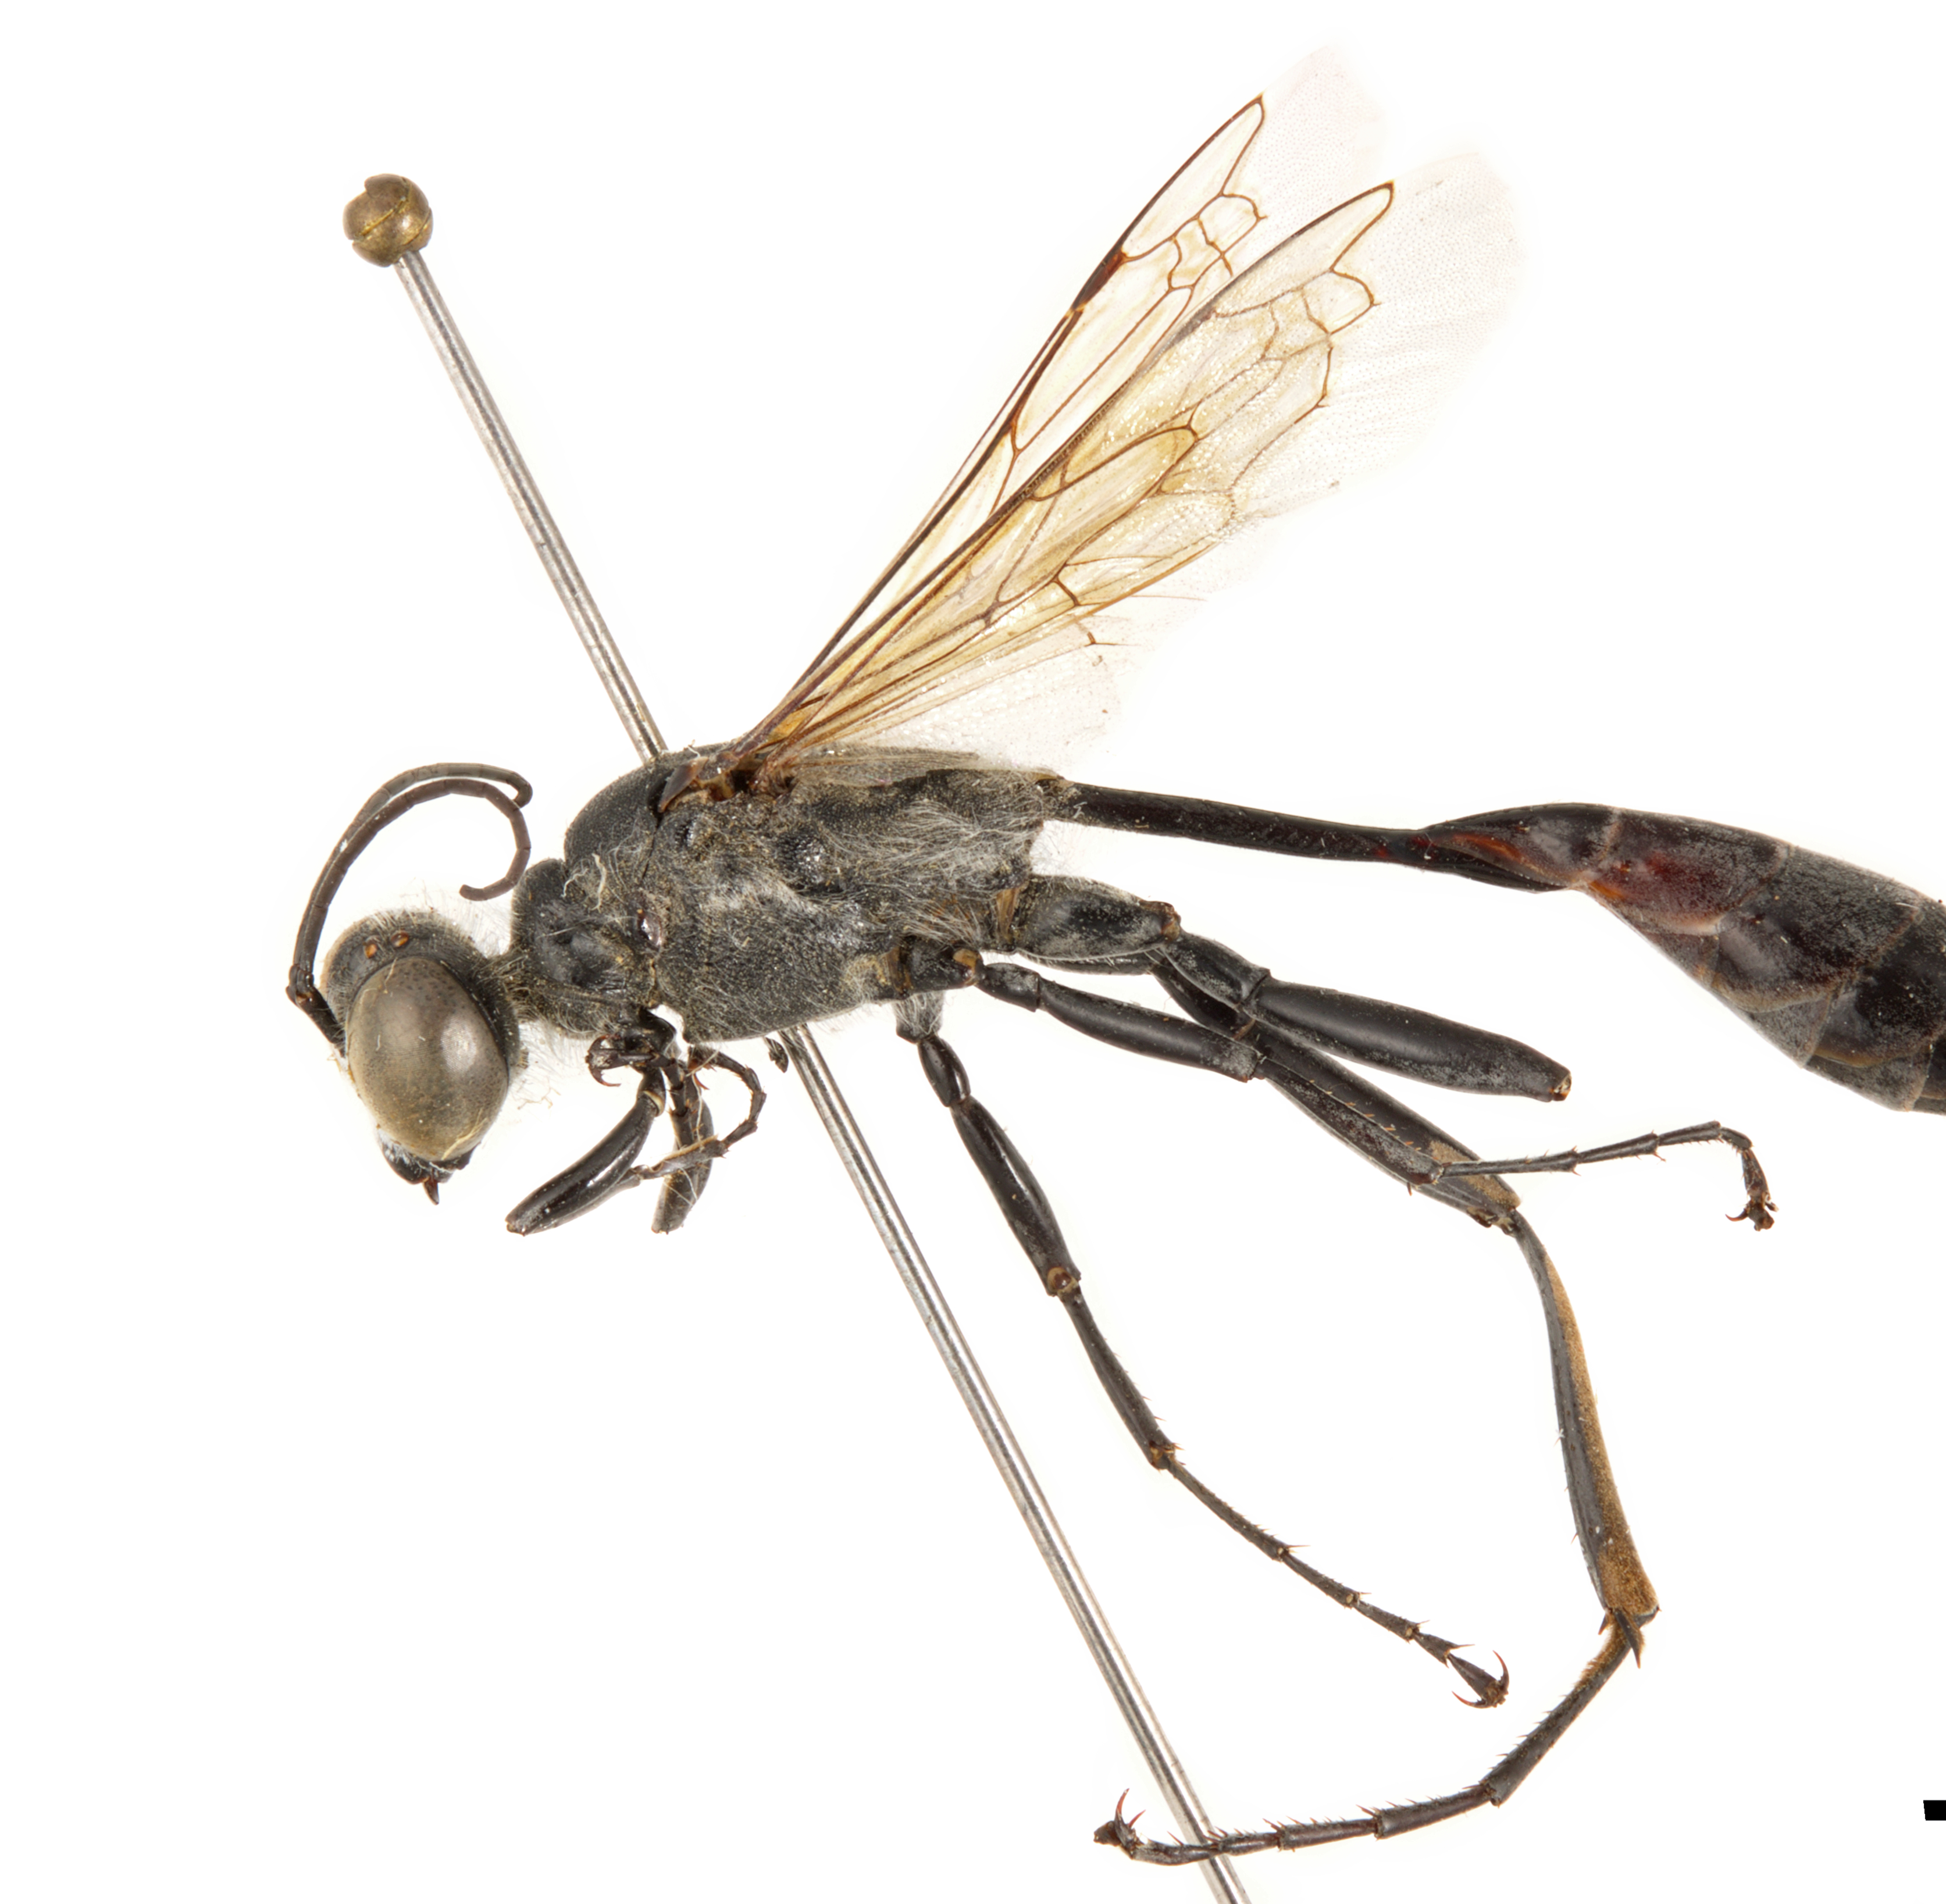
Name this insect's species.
Eremochares dives
